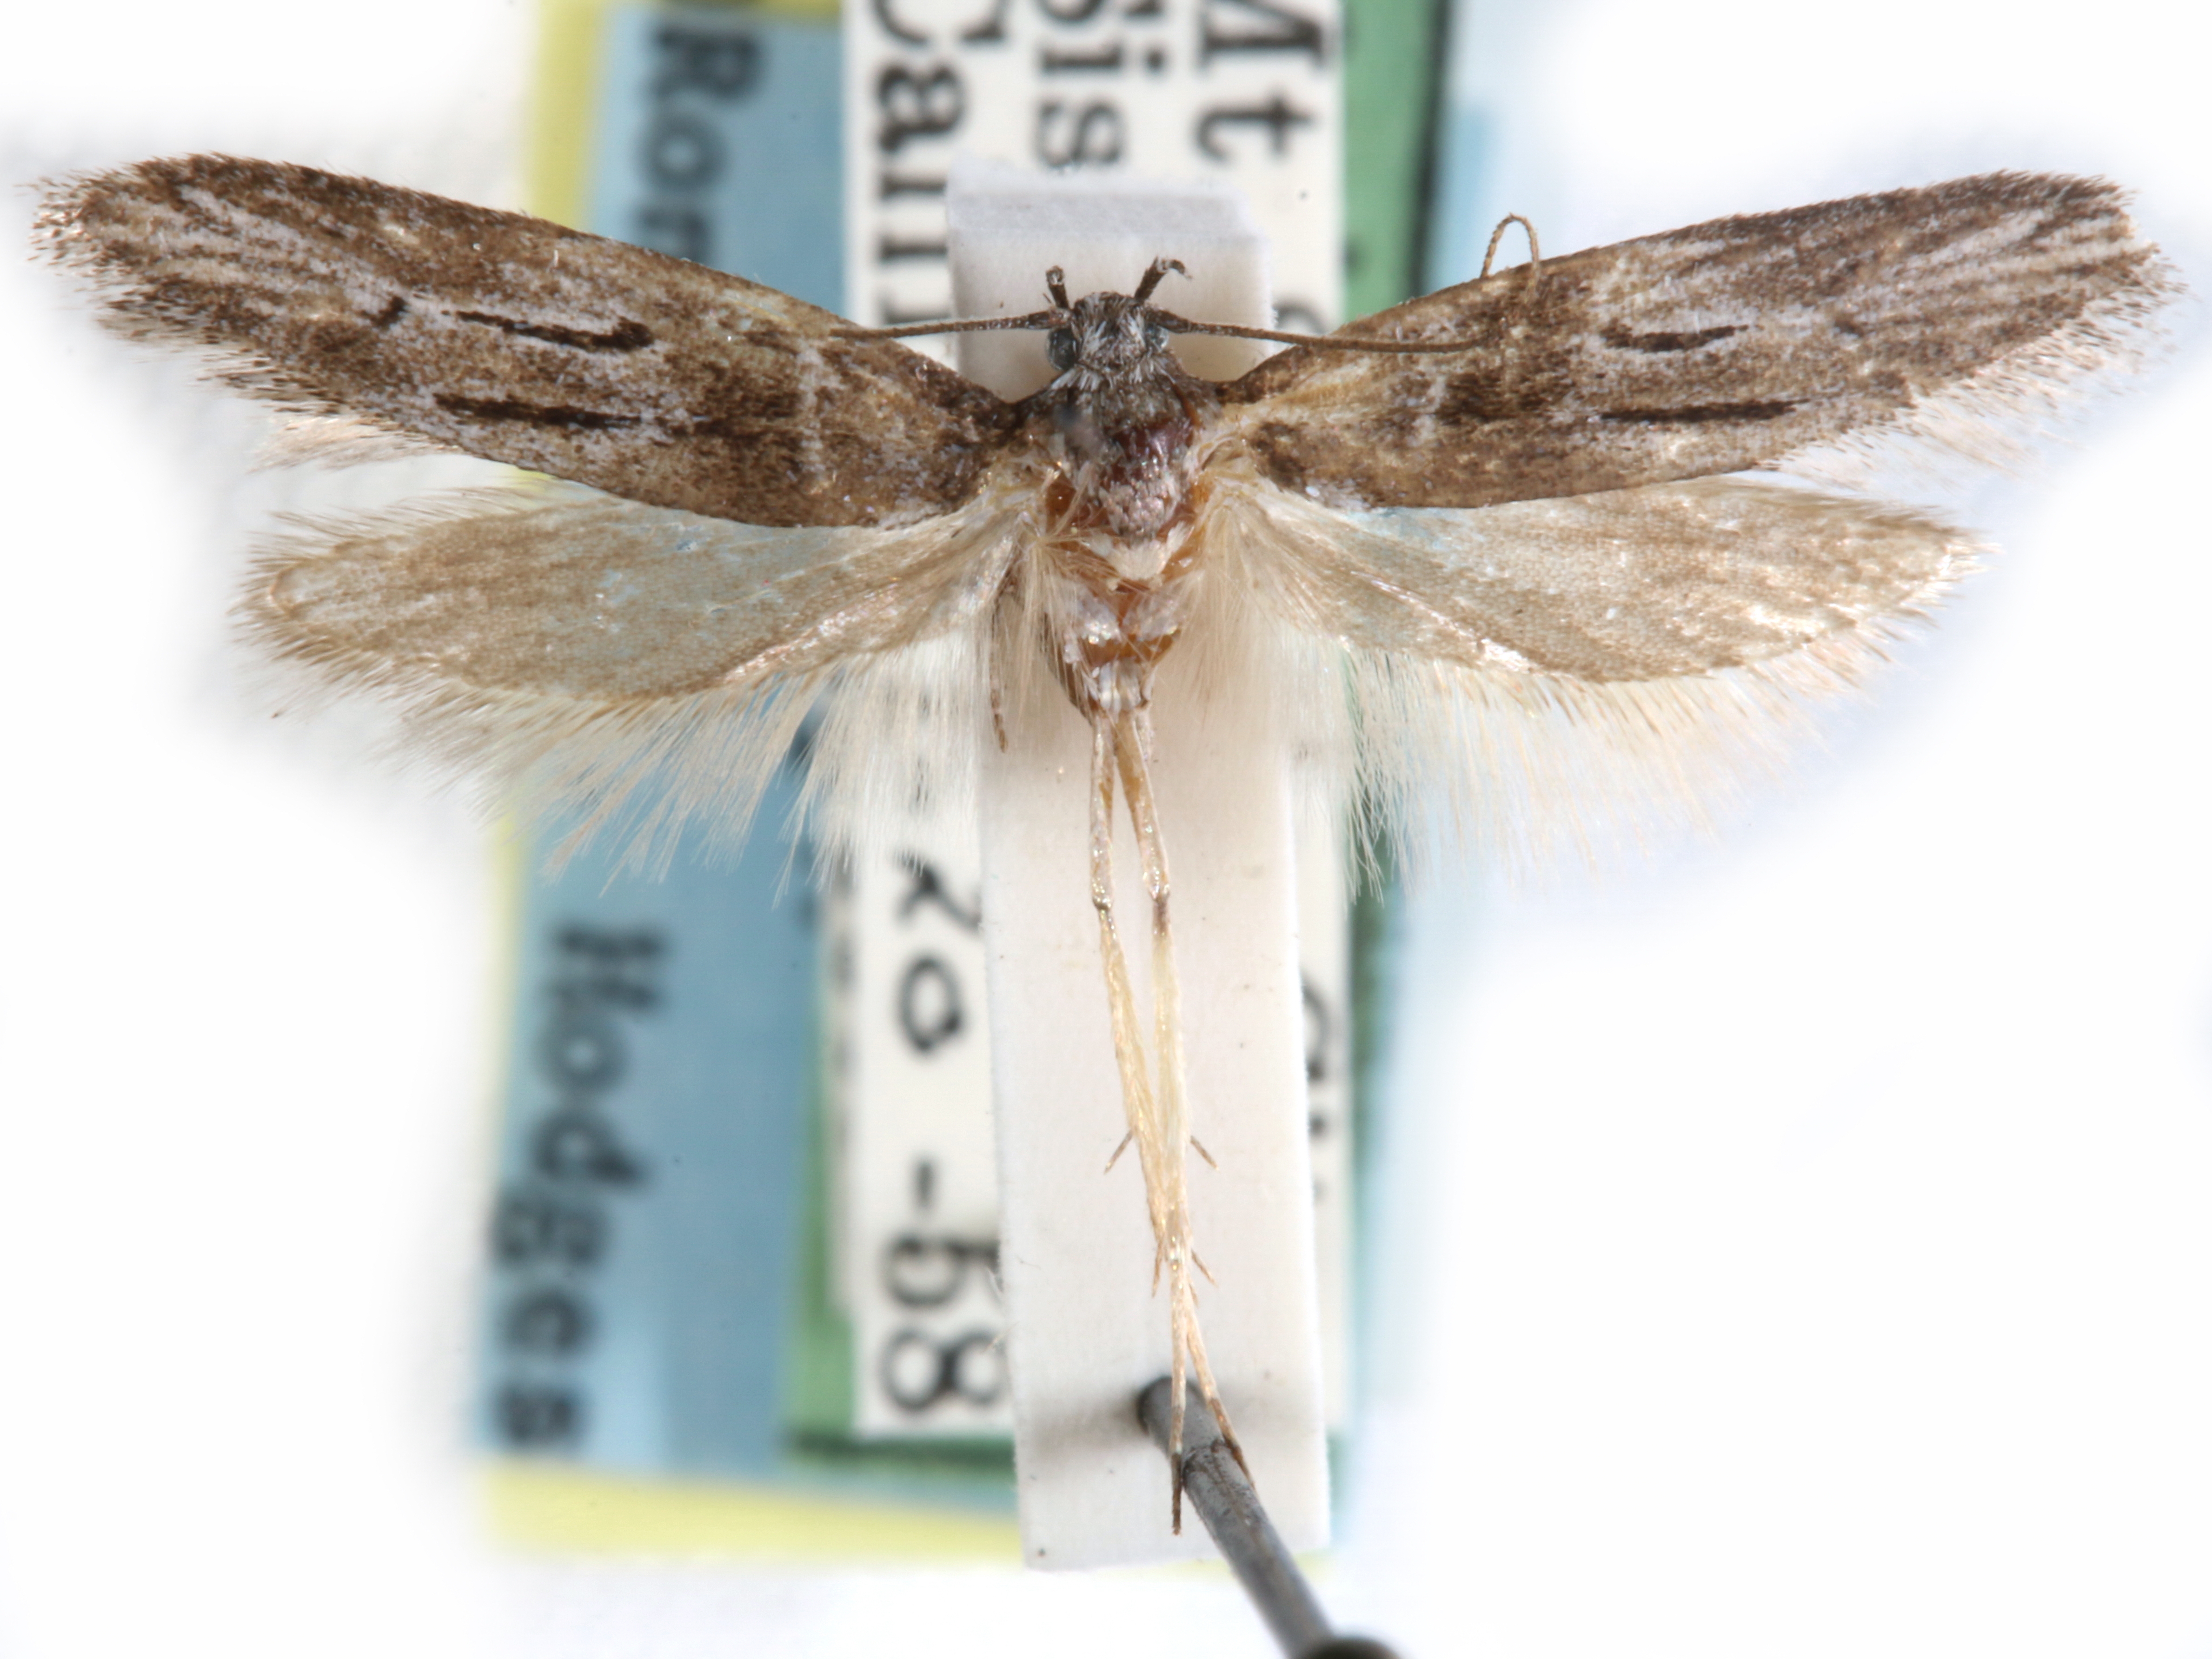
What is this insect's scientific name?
Anoncia flegax
